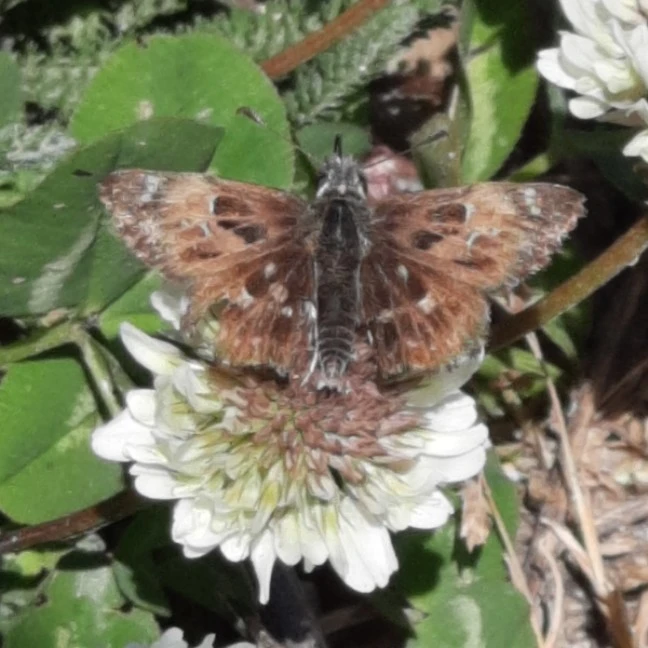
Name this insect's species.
Carcharodus alceae
